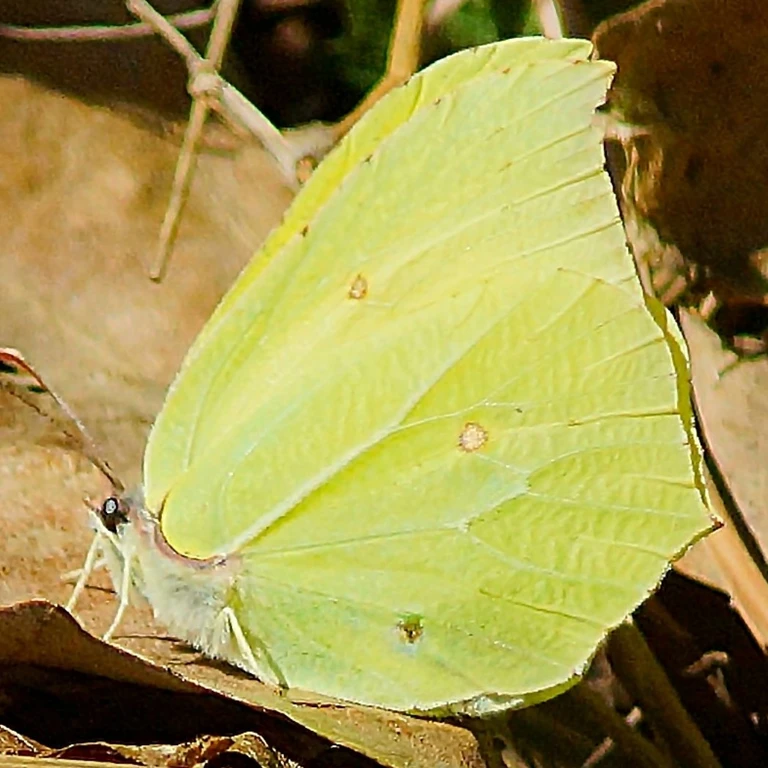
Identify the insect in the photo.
Gonepteryx rhamni
